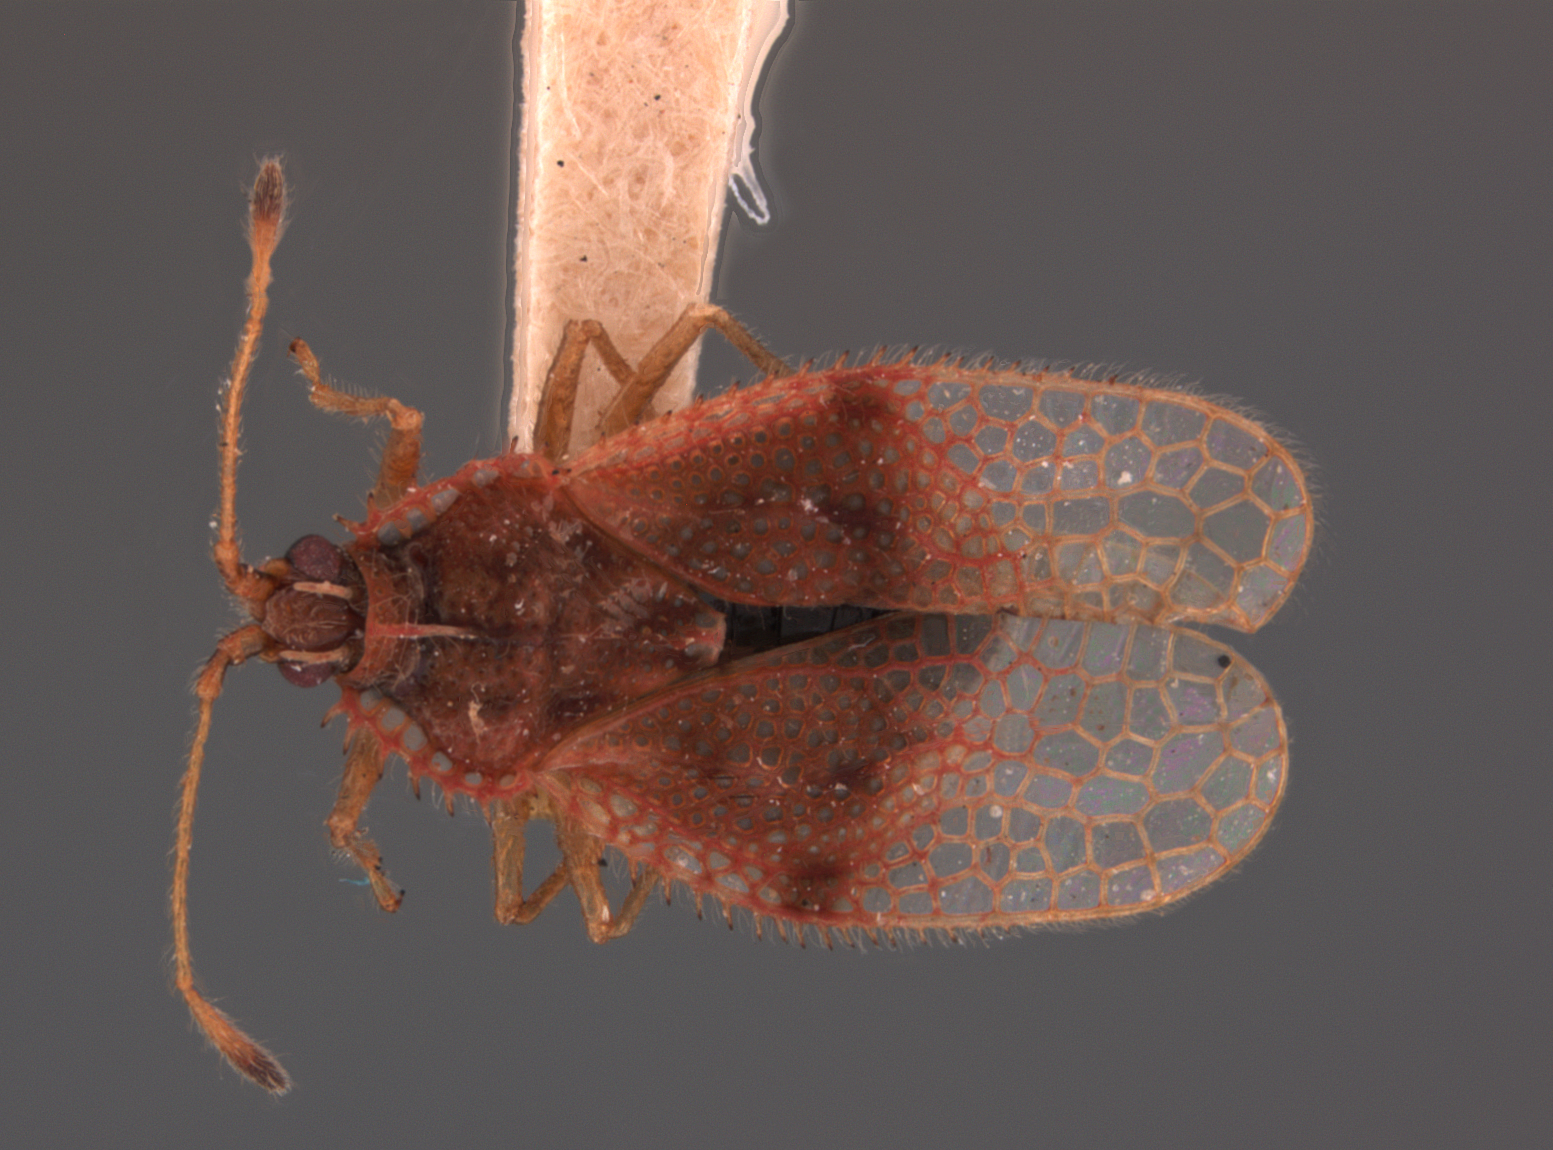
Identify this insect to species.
Acanthochila exquisita
